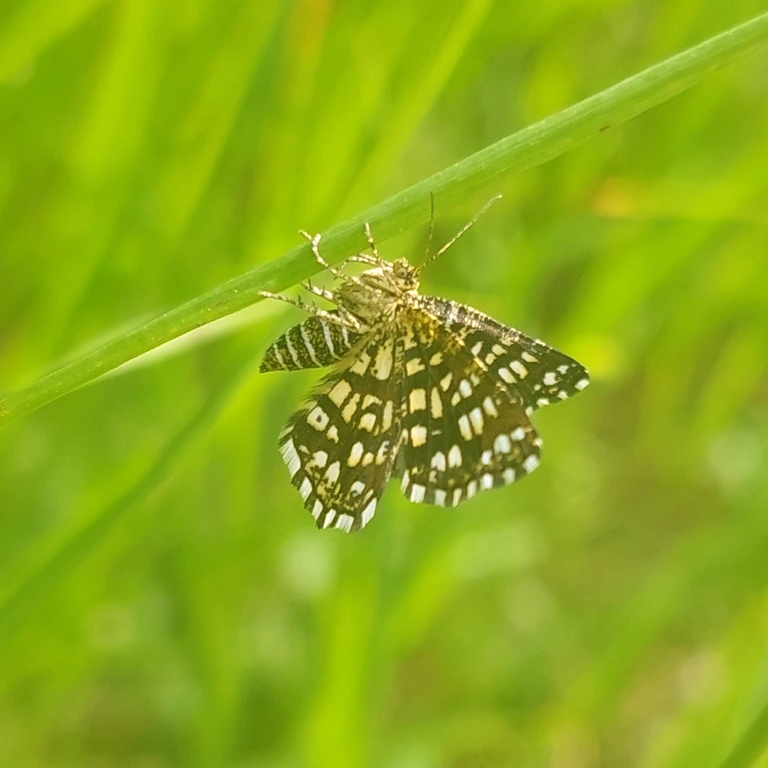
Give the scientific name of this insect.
Chiasmia clathrata
